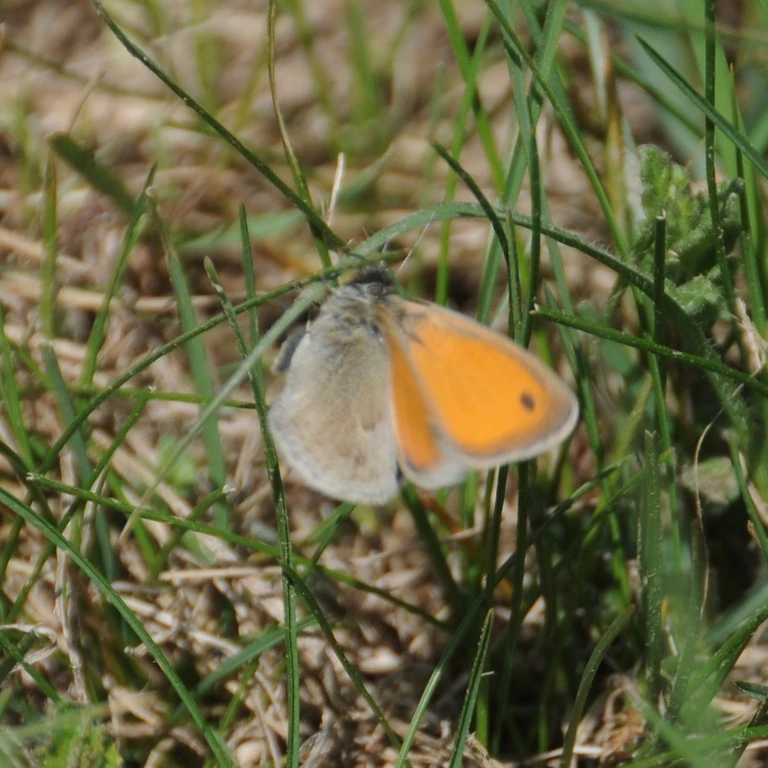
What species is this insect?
Coenonympha pamphilus
